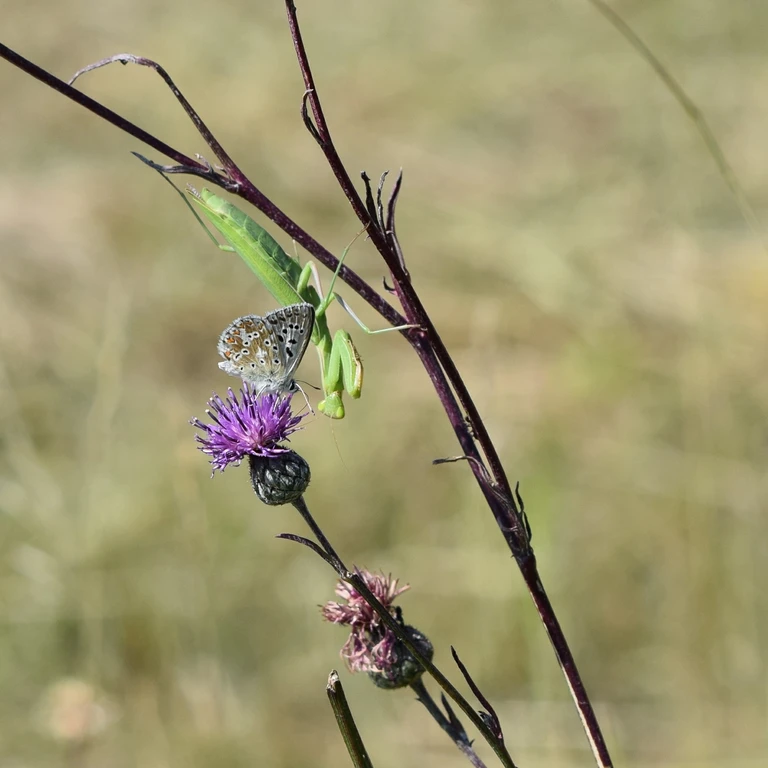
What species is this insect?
Lysandra coridon
